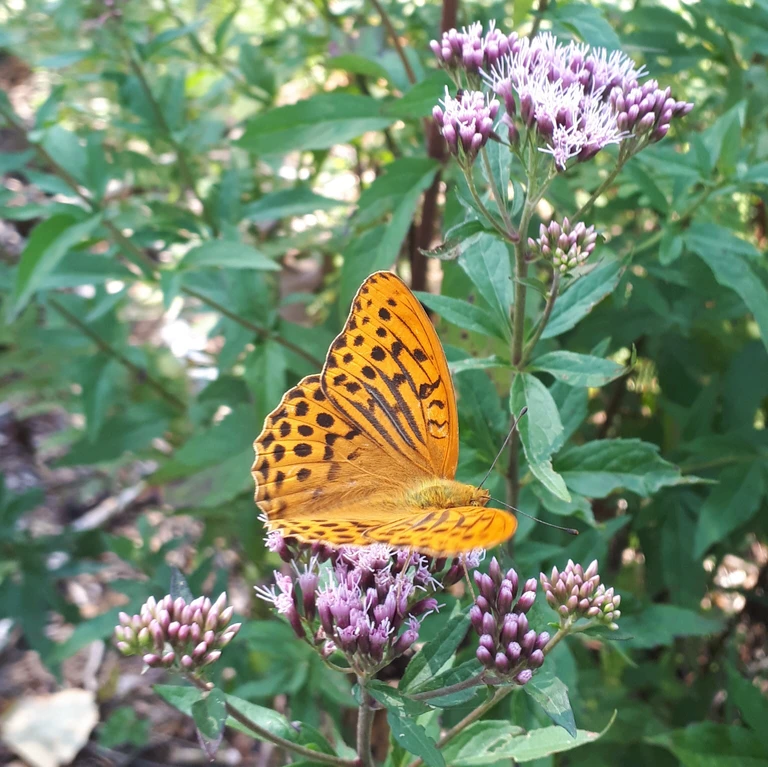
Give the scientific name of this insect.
Argynnis paphia
